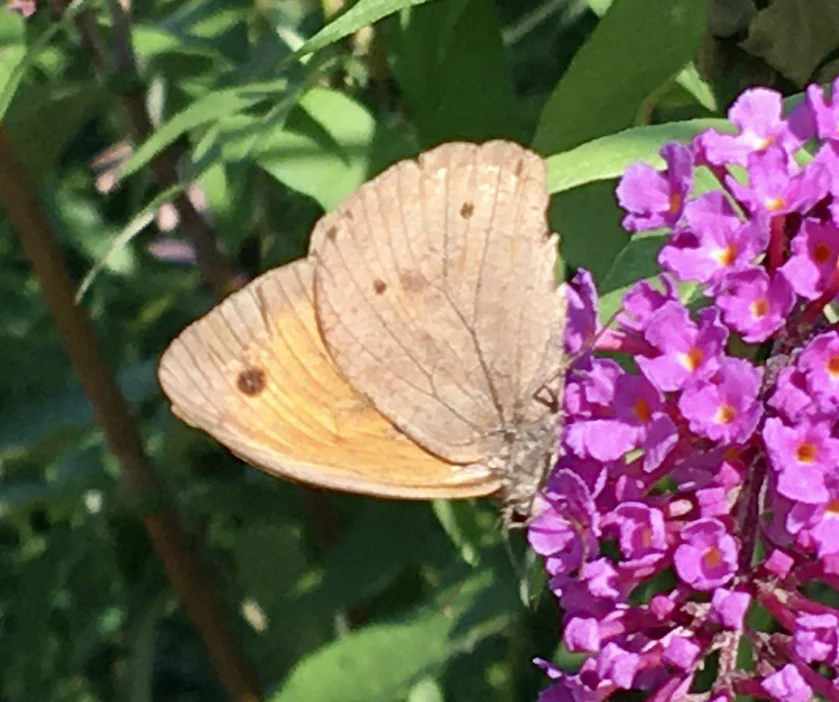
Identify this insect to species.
Maniola jurtina
